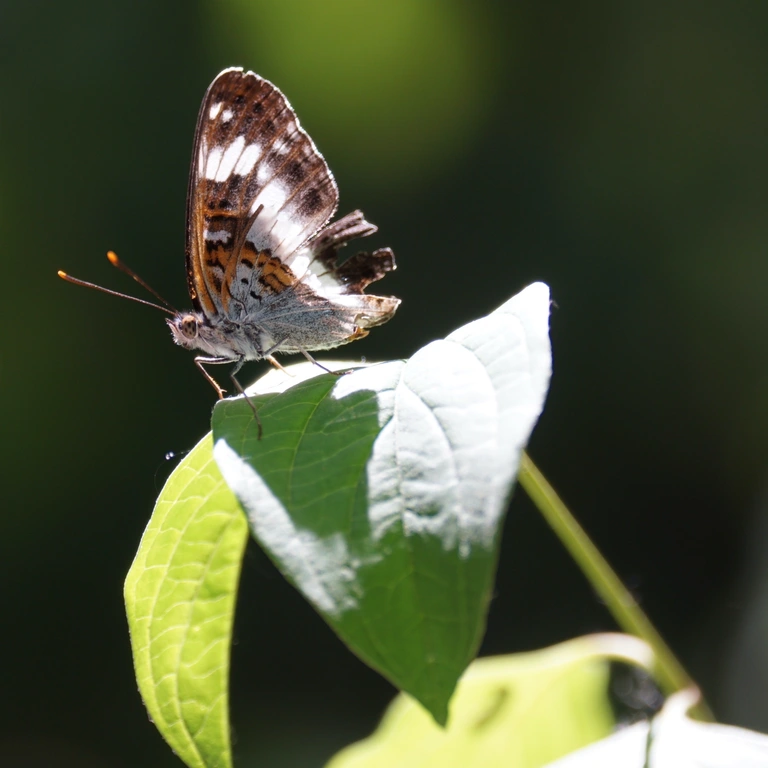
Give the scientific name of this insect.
Limenitis camilla (also Ladoga camilla)
